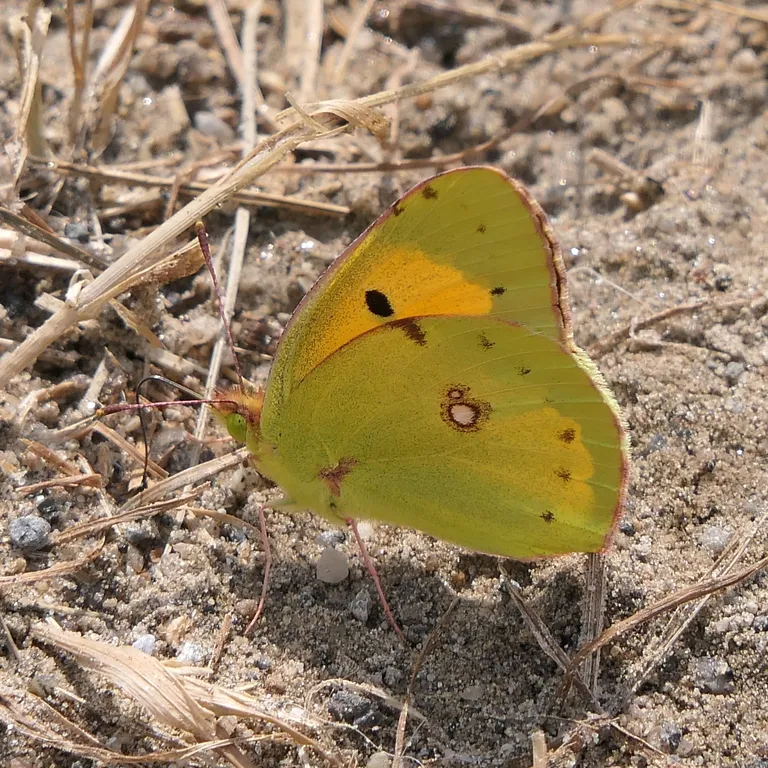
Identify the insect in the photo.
Colias croceus
